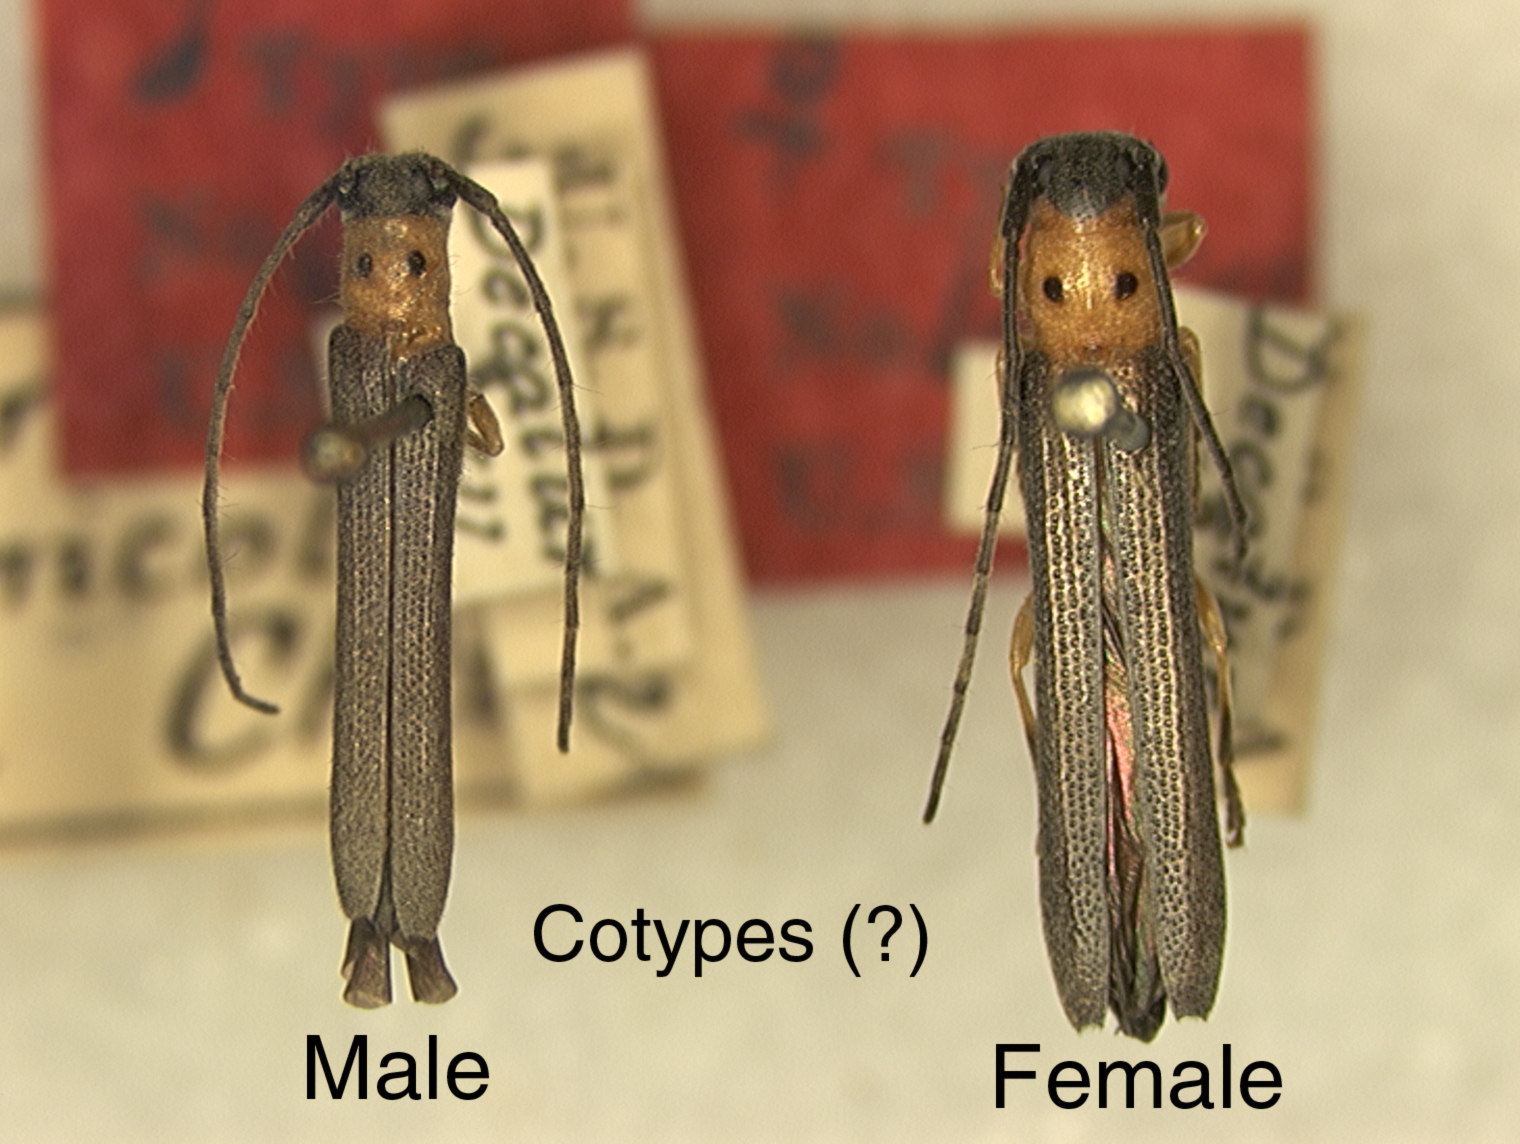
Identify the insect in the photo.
Oberea ulmicola
